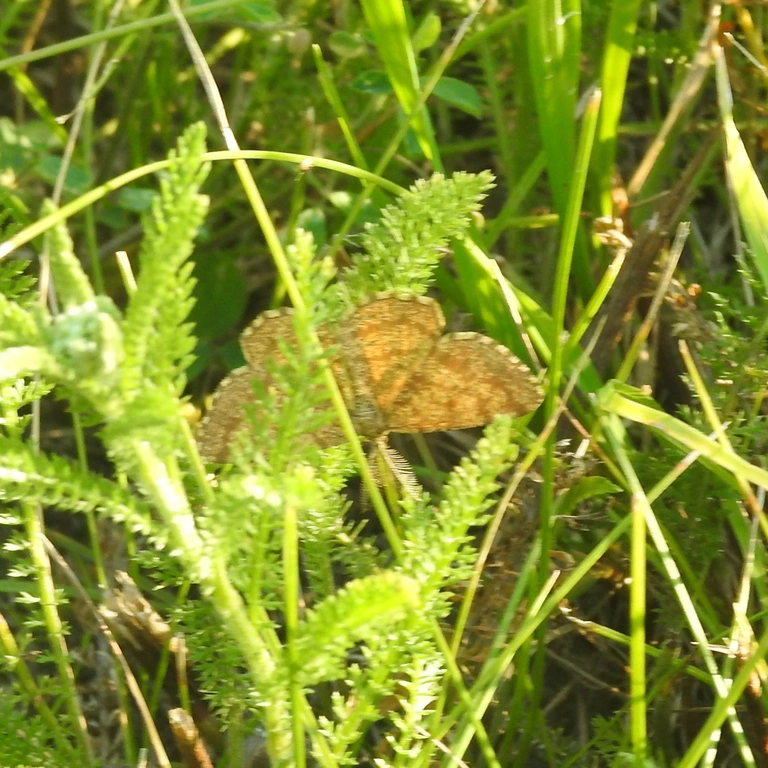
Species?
Ematurga atomaria
